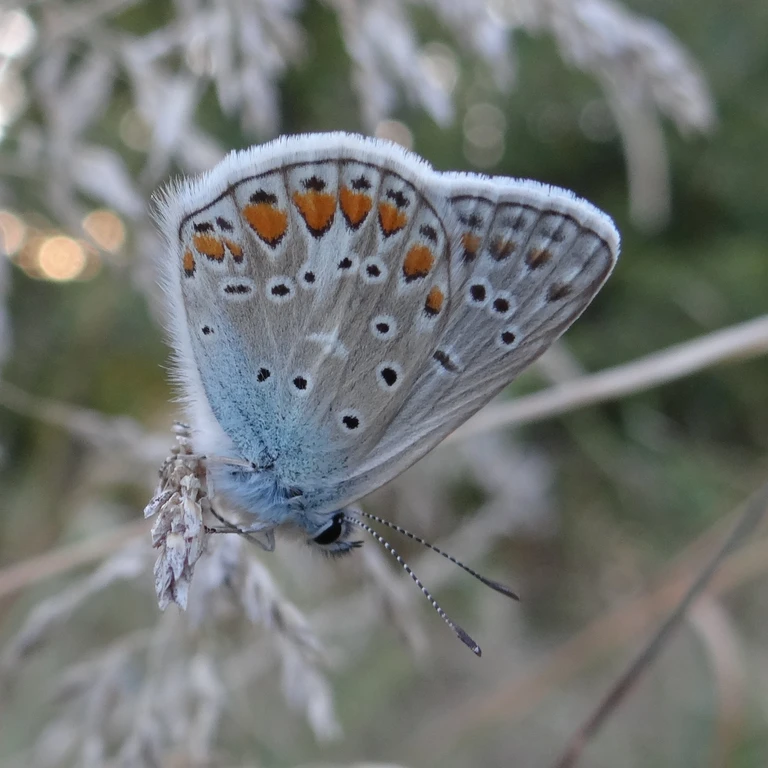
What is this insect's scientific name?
Polyommatus icarus
